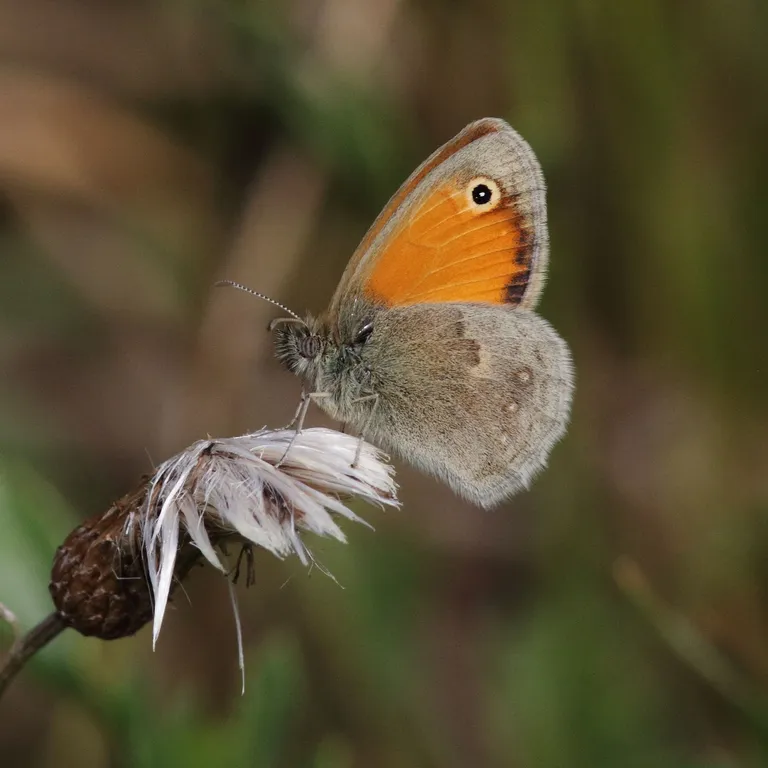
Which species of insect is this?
Coenonympha pamphilus
